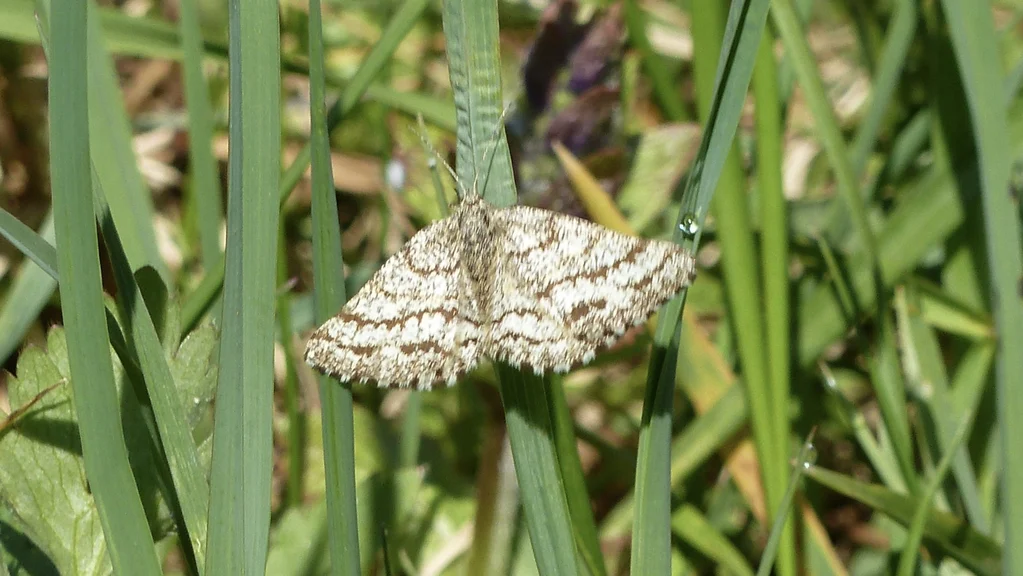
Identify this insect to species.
Ematurga atomaria
